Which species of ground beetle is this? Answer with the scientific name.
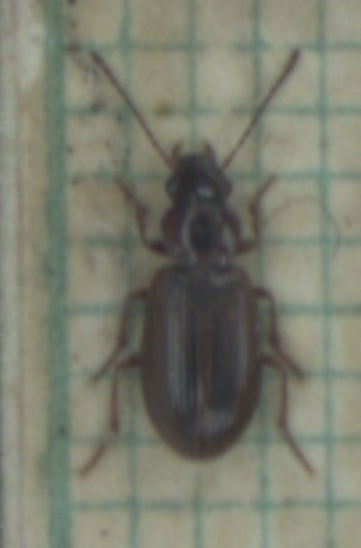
Dicheirotrichus placidus
